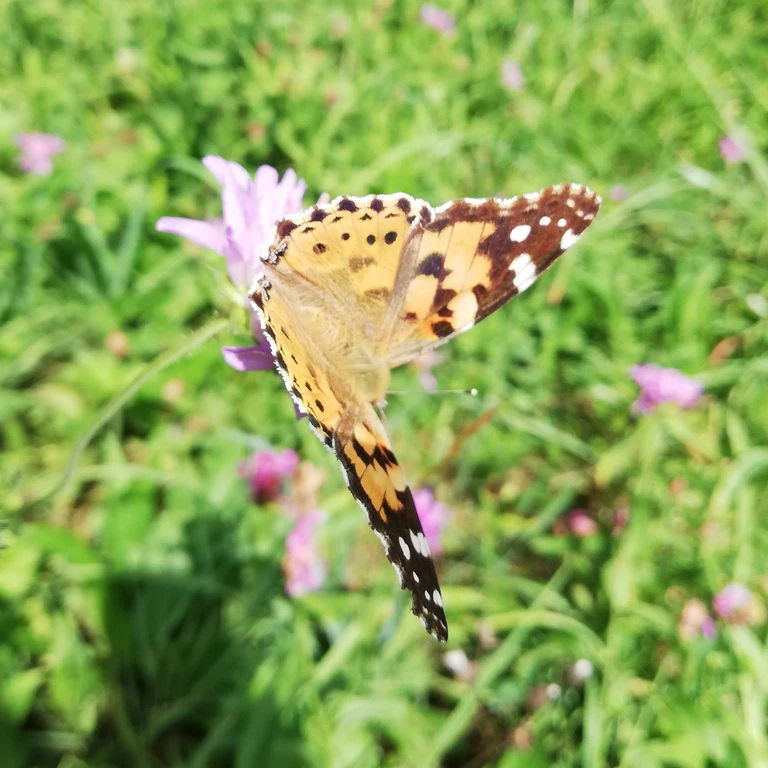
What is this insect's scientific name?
Vanessa cardui
